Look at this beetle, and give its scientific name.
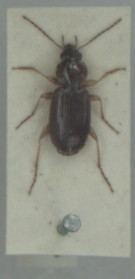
Olisthopus rotundatus
